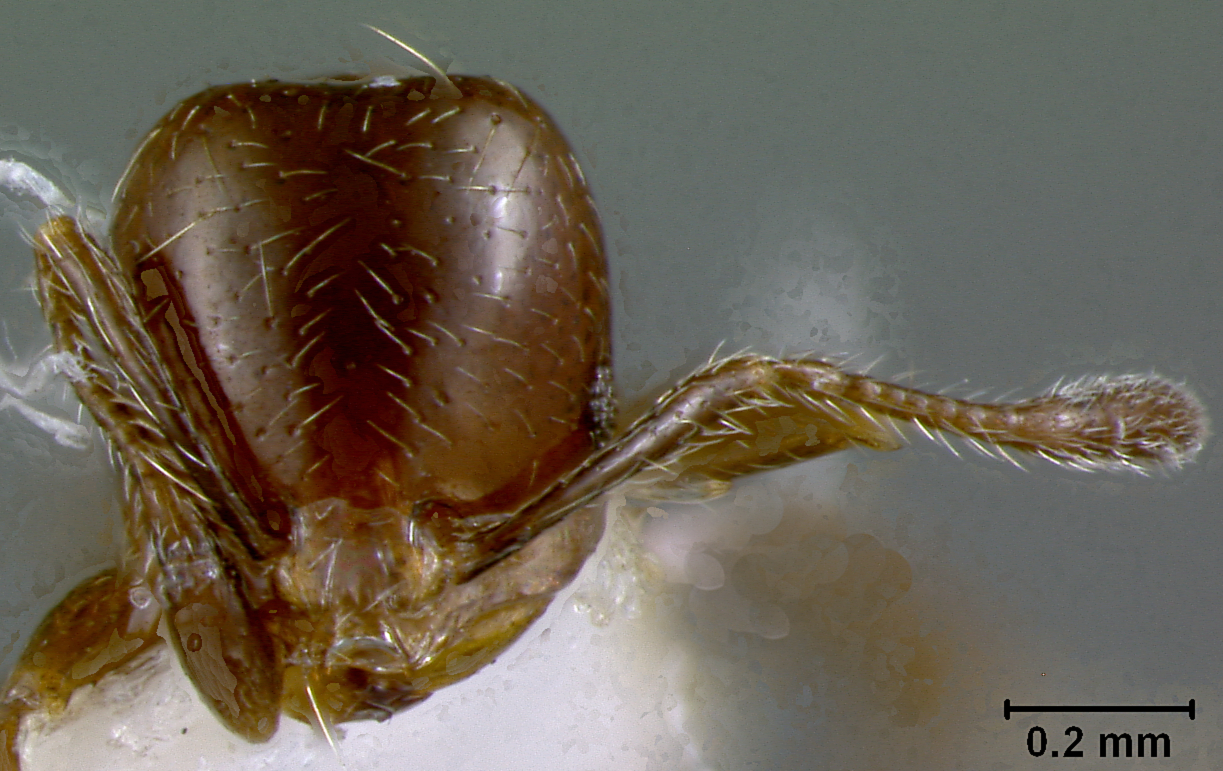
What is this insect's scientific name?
Synsolenopsis egregia
